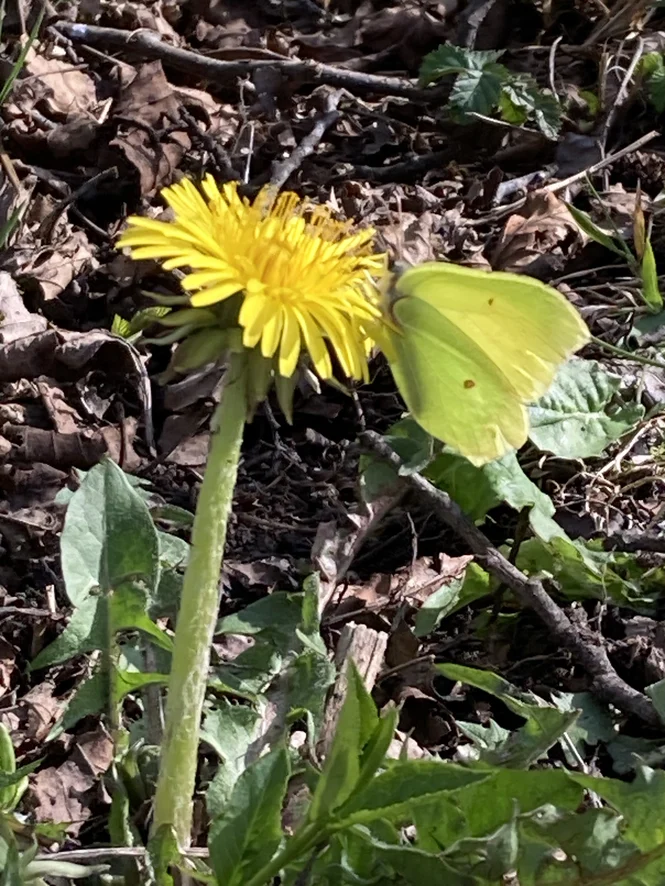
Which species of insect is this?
Gonepteryx rhamni
